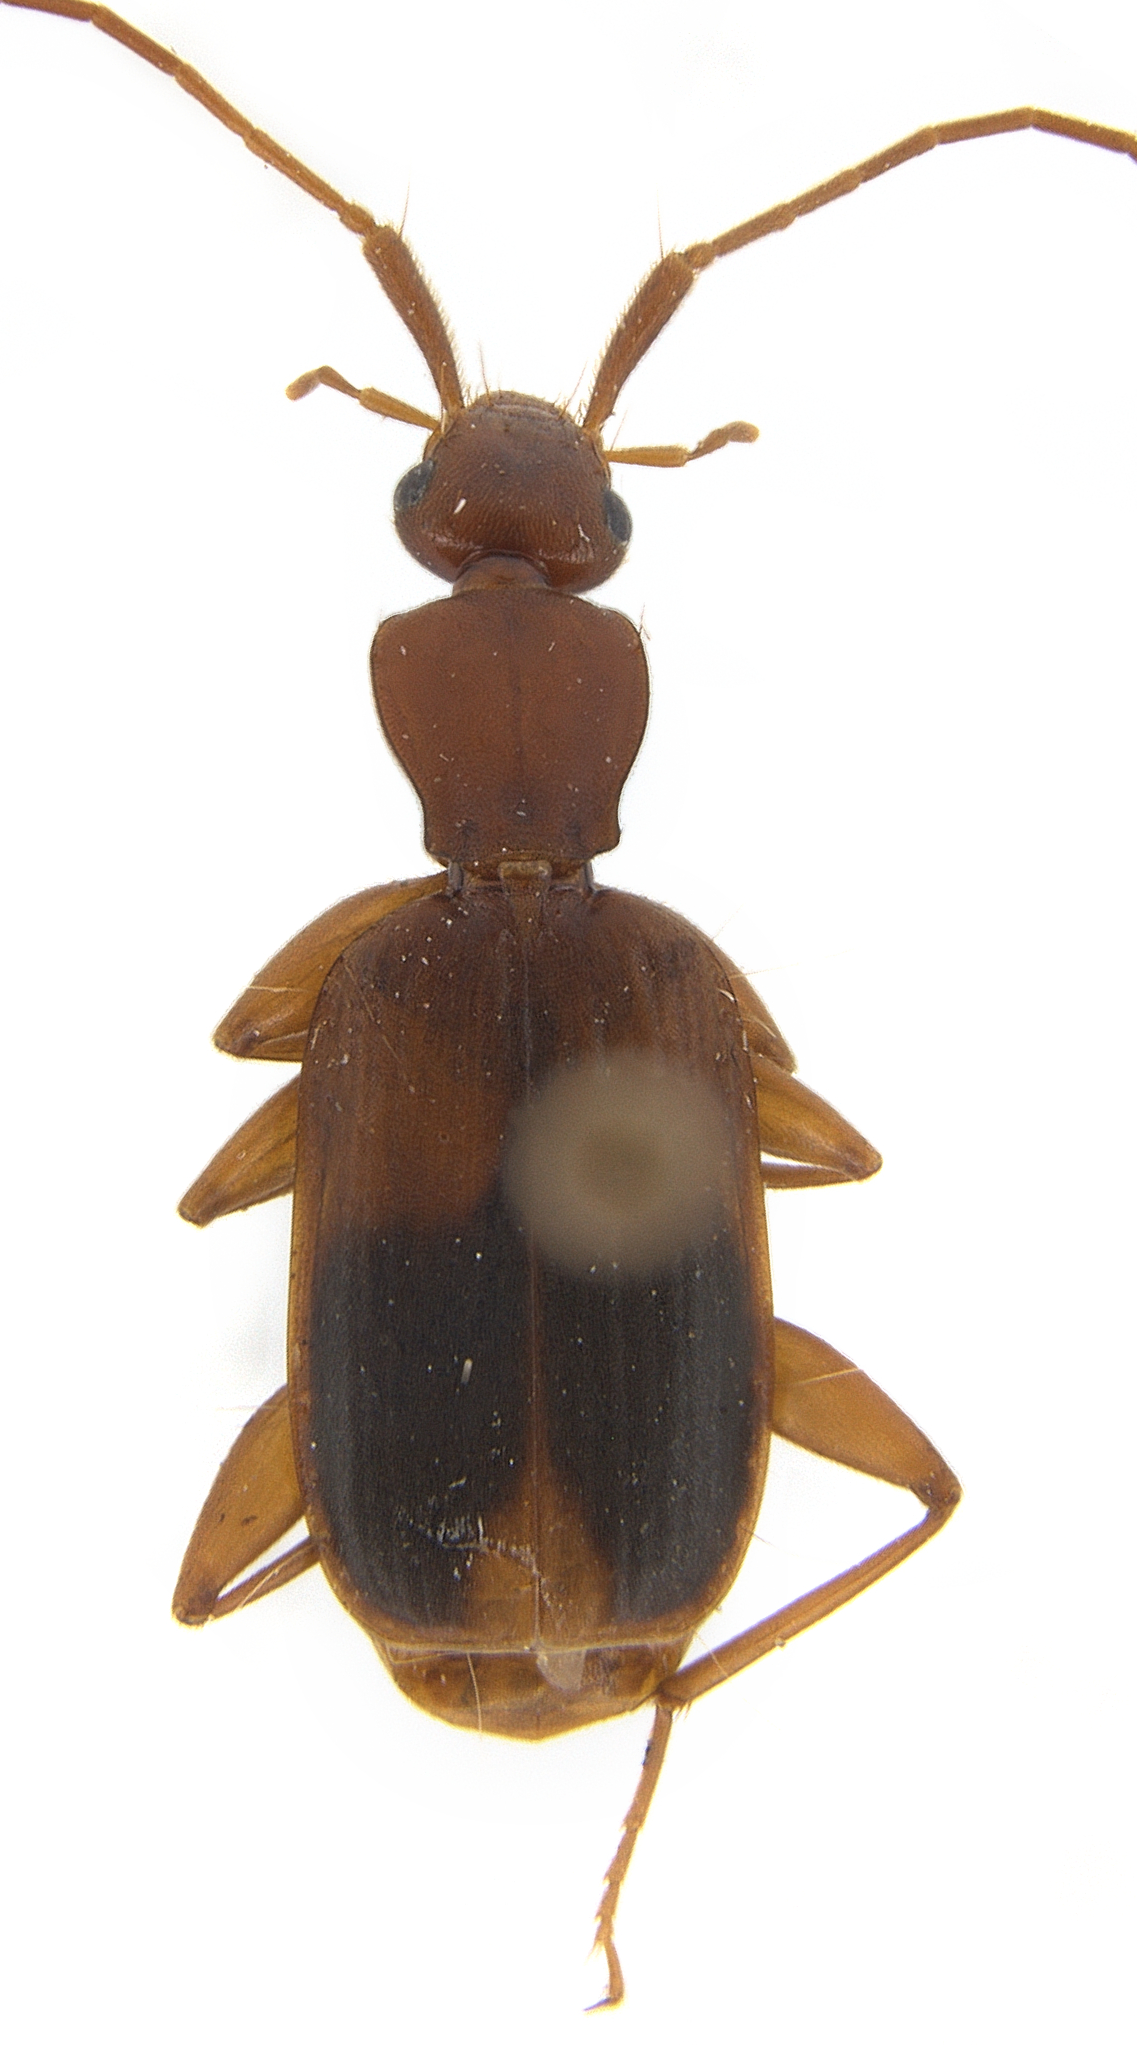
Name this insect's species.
Zuphium olens
